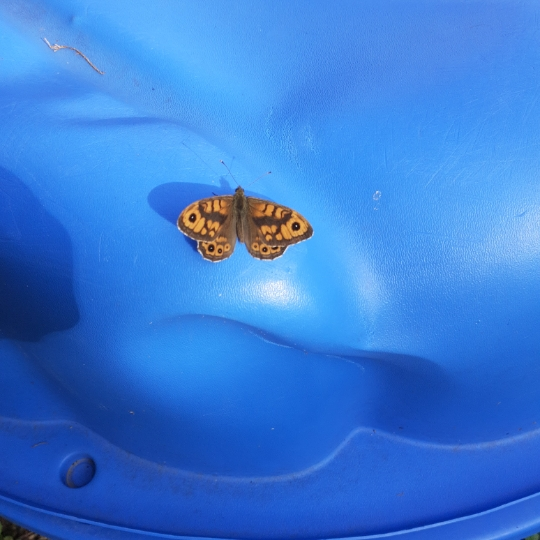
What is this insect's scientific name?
Lasiommata megera (also Pararge megera)
